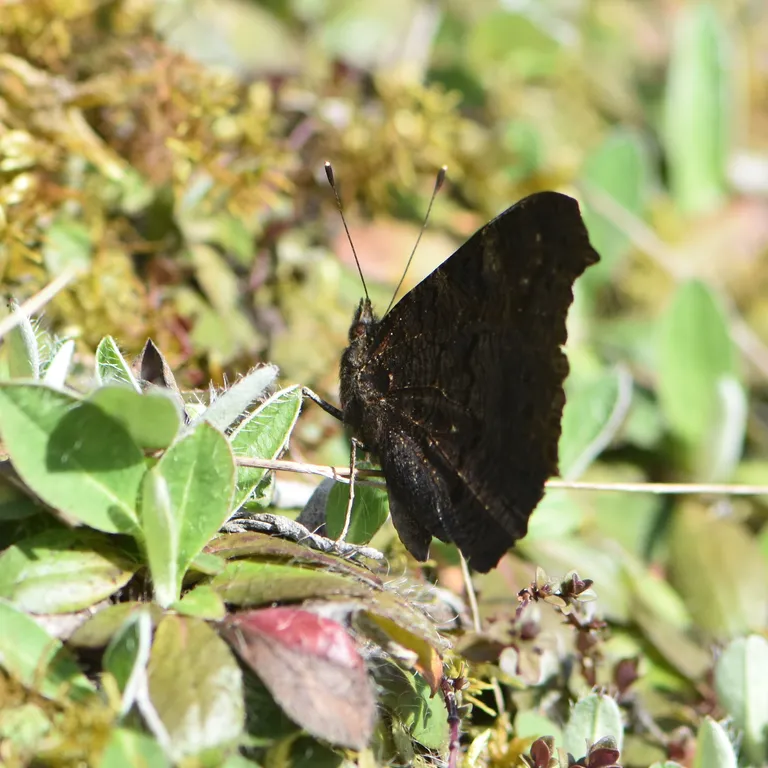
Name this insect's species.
Aglais io
